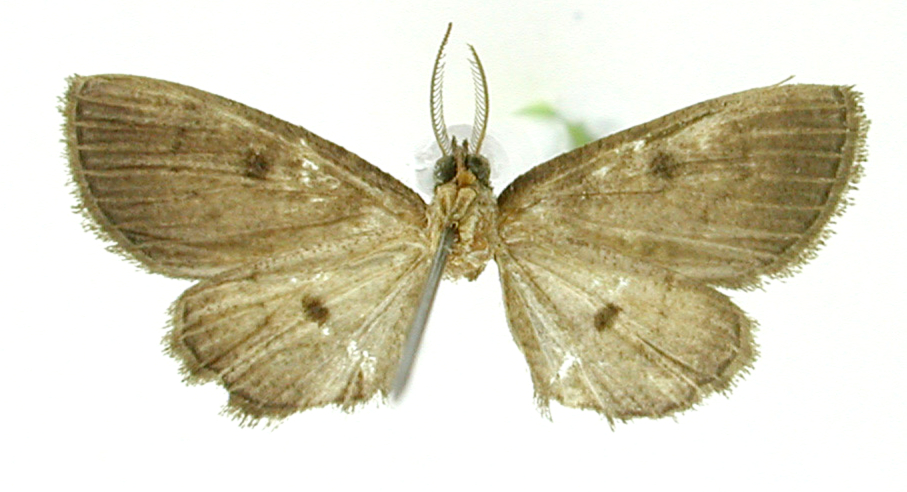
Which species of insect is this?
Tornos capitaneus
